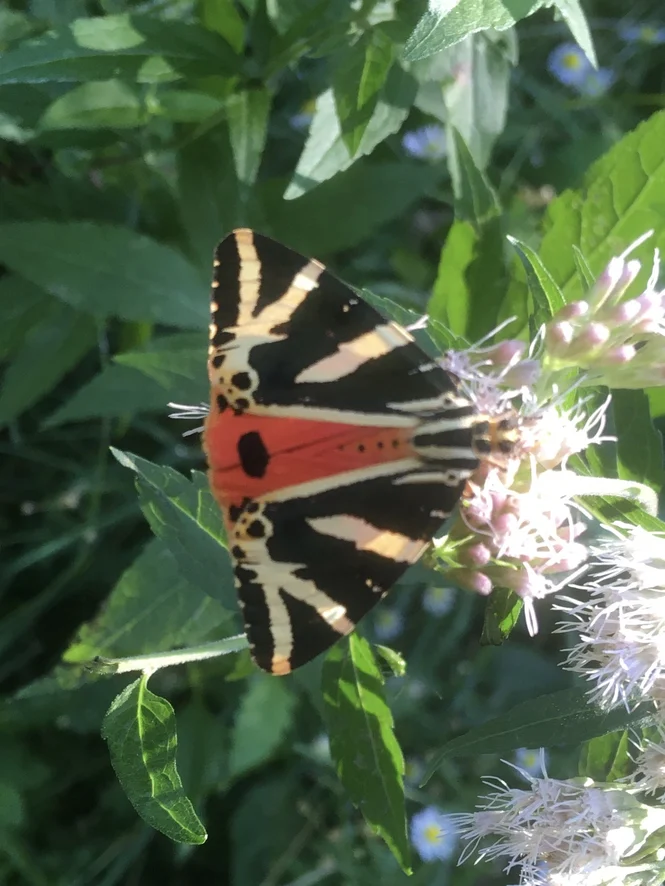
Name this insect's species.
Euplagia quadripunctaria
